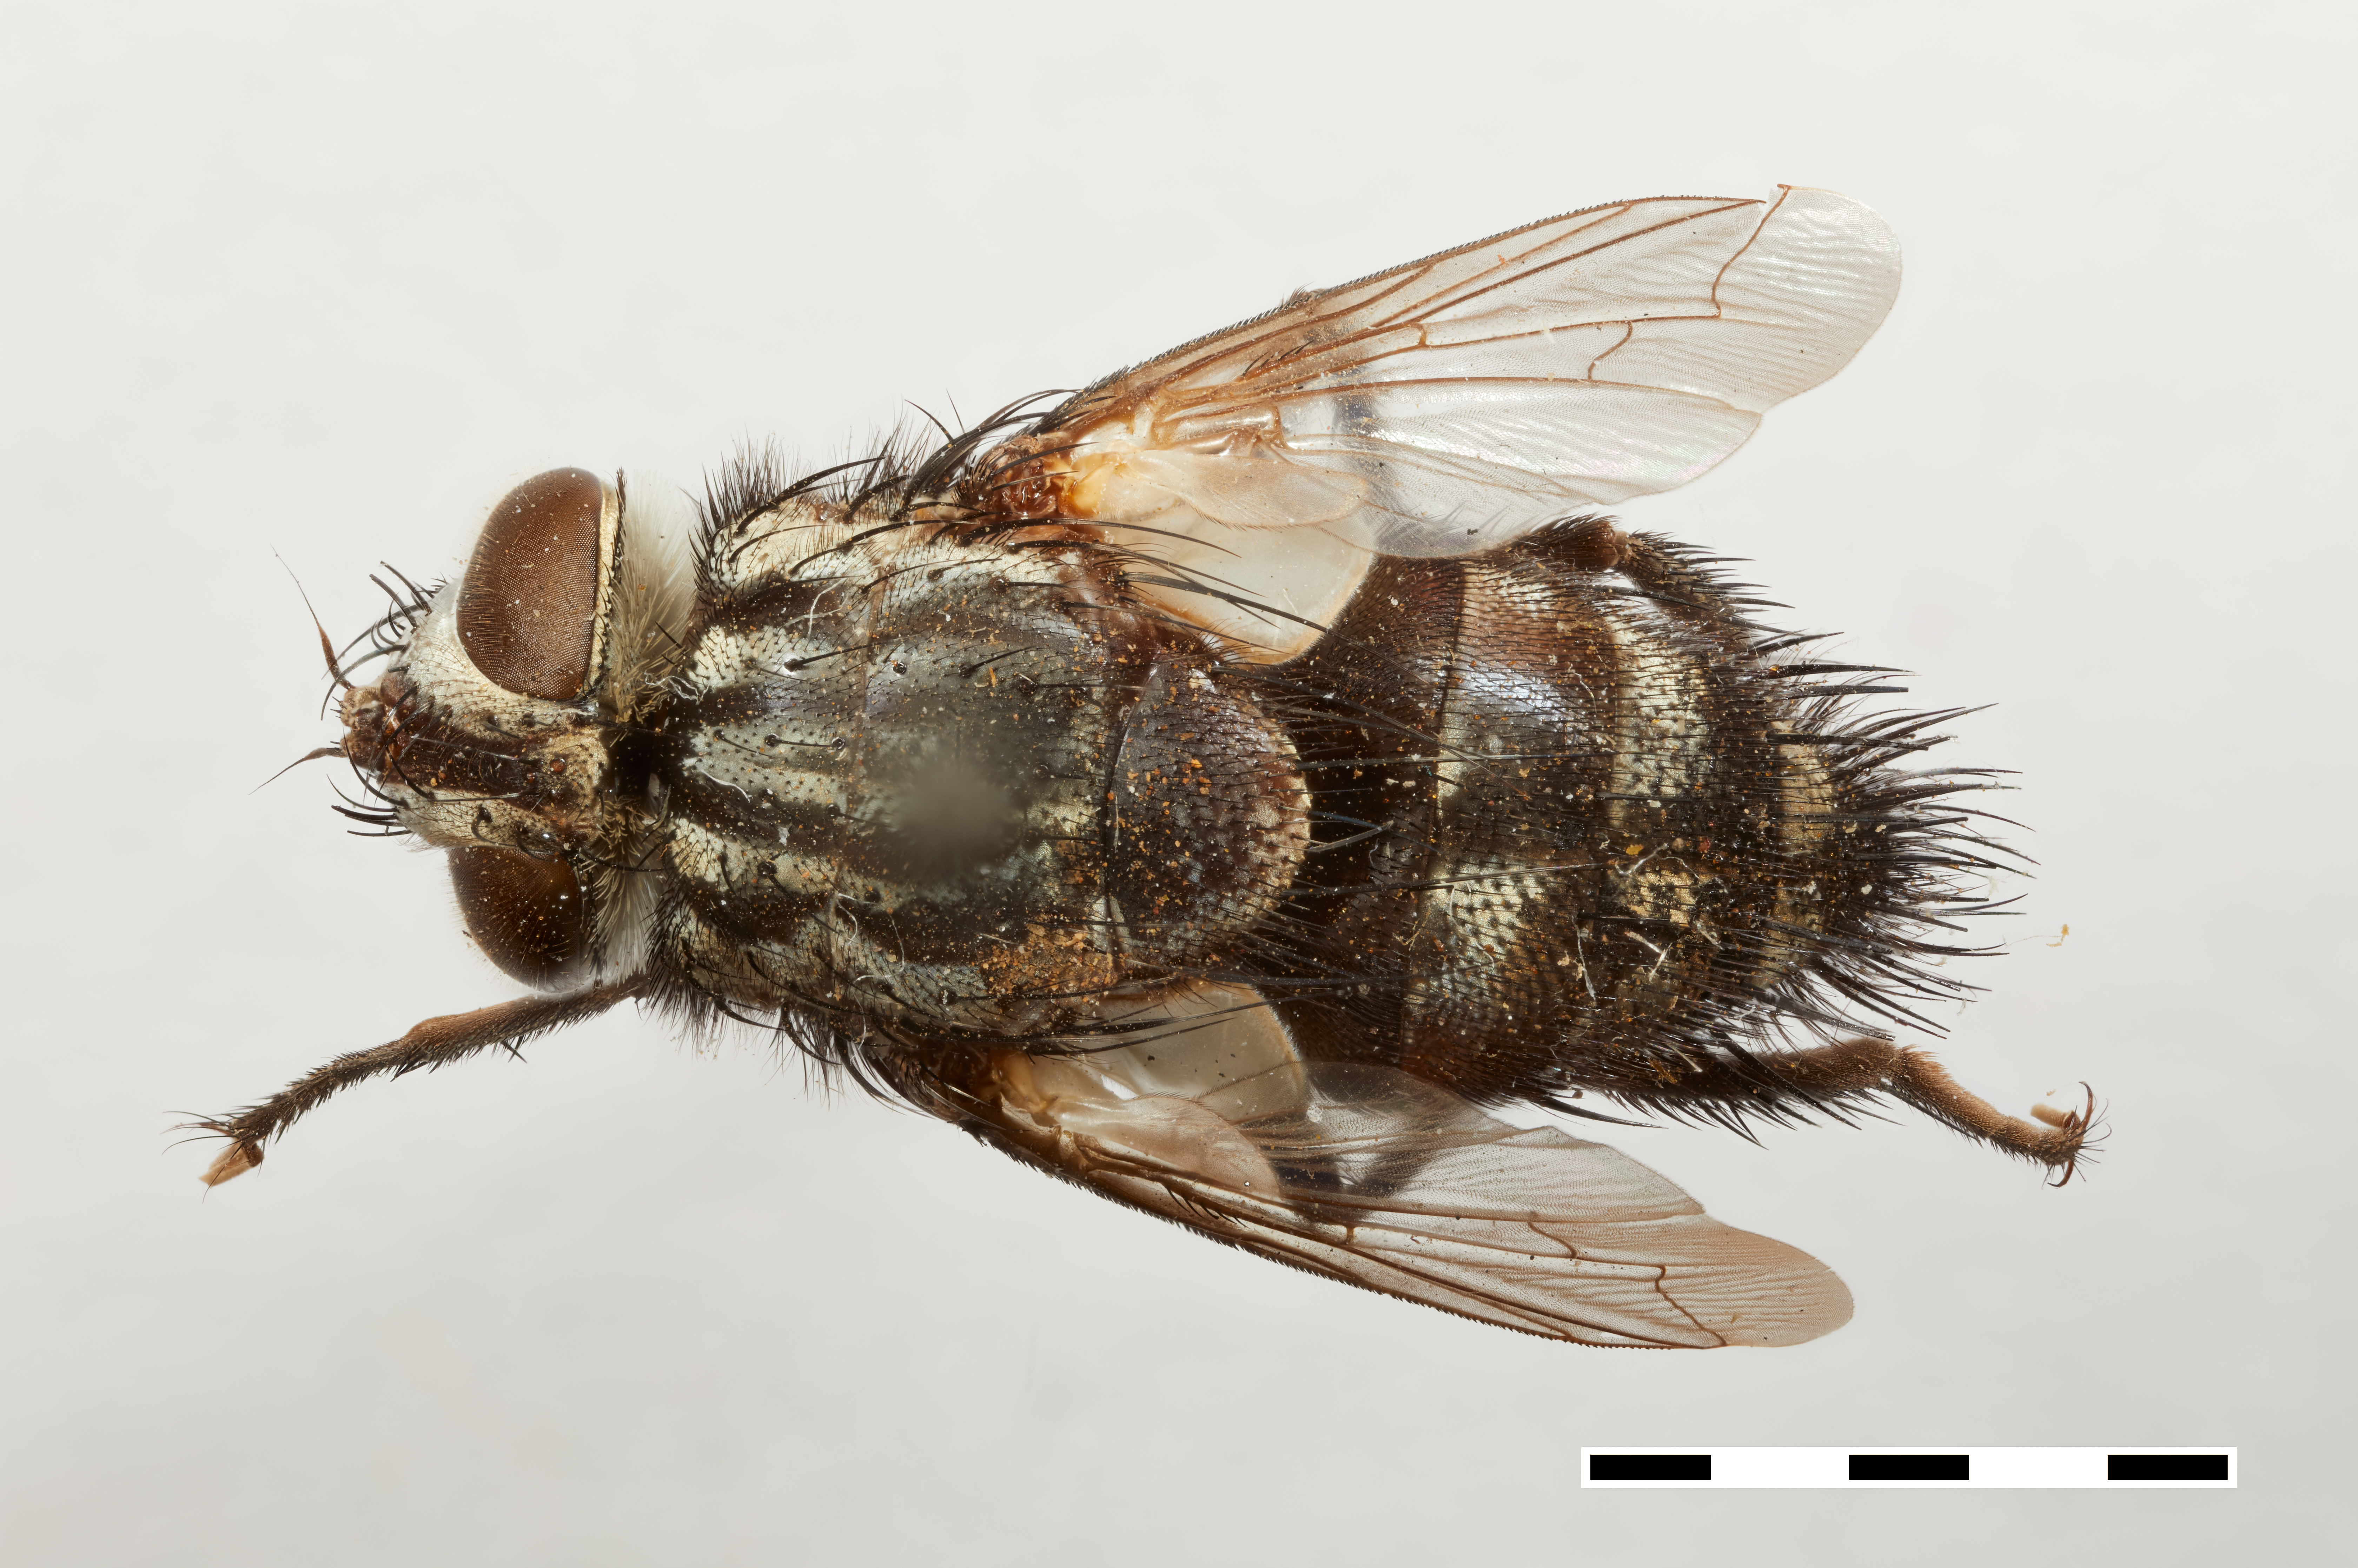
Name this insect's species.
Phorocera divisa
